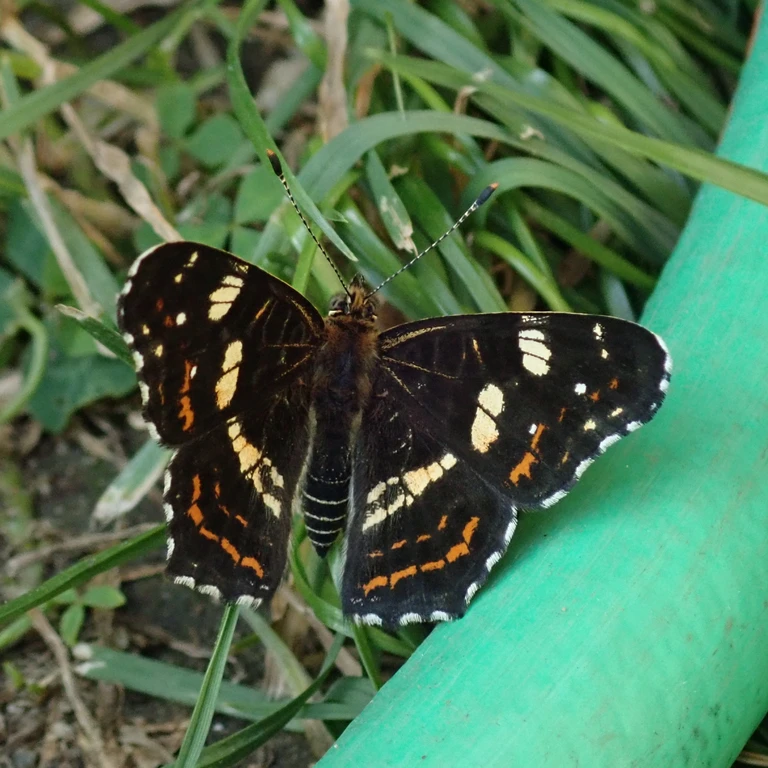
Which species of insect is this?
Araschnia levana
